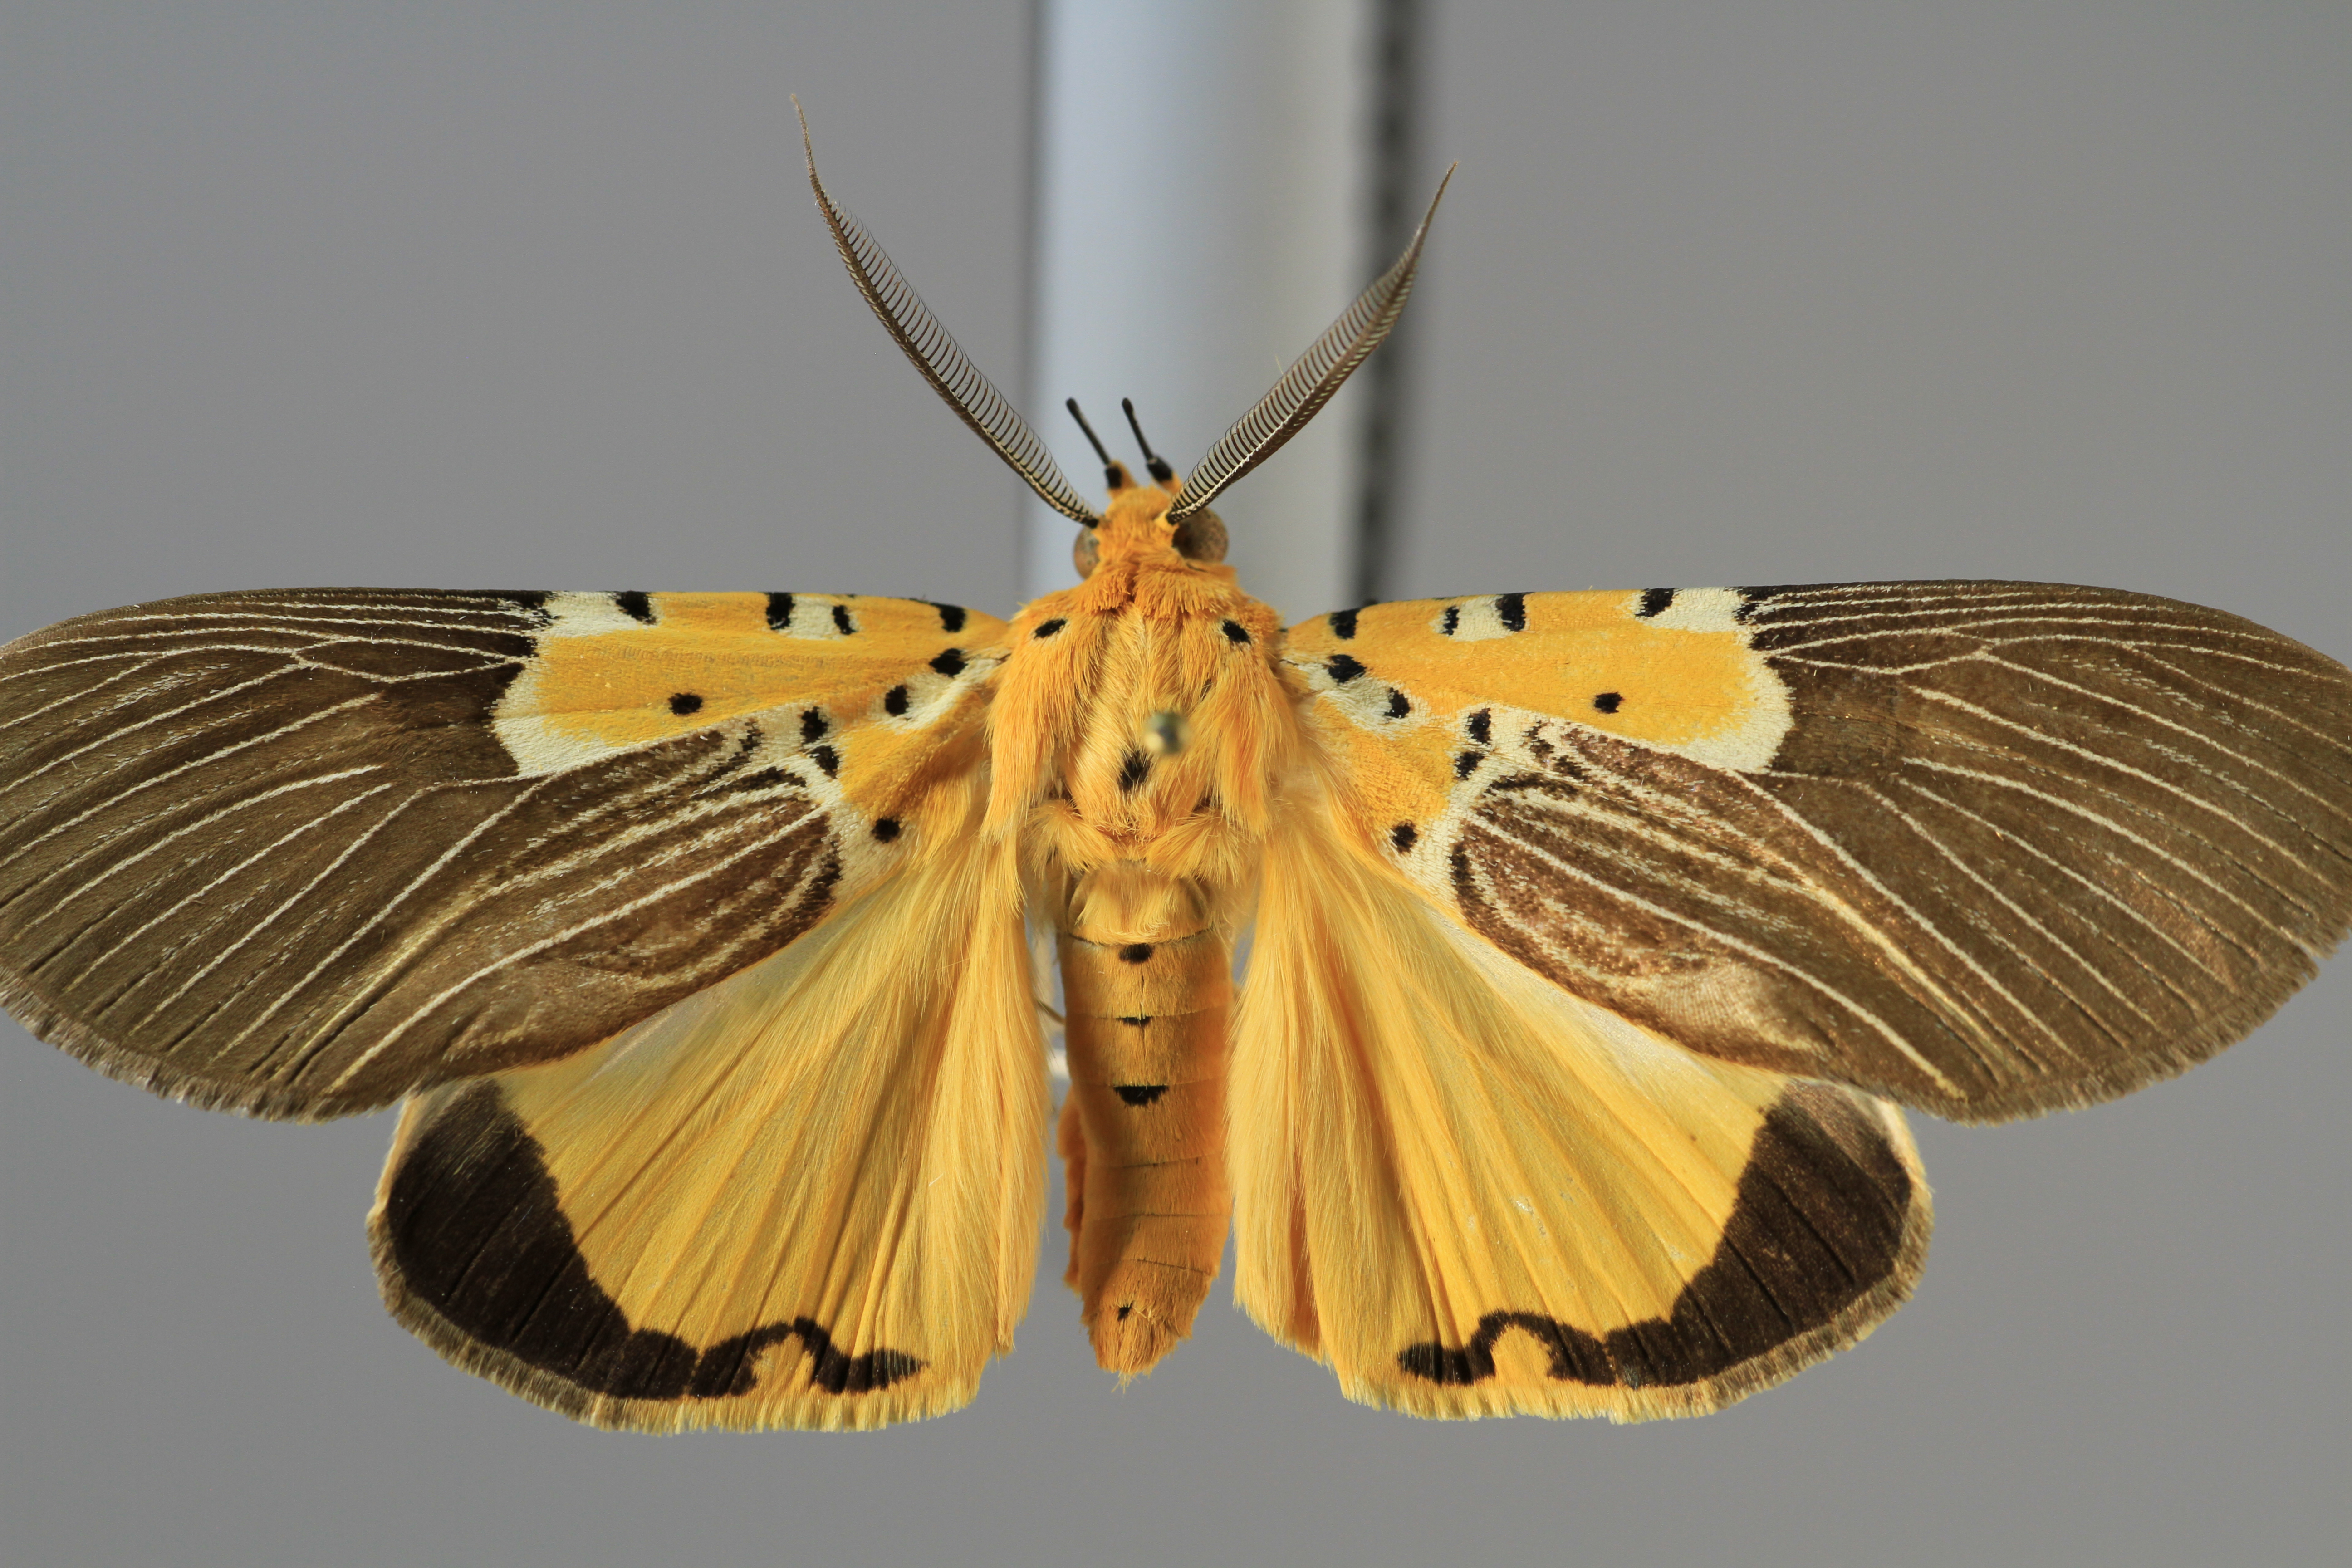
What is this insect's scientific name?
Aganais speciosa
